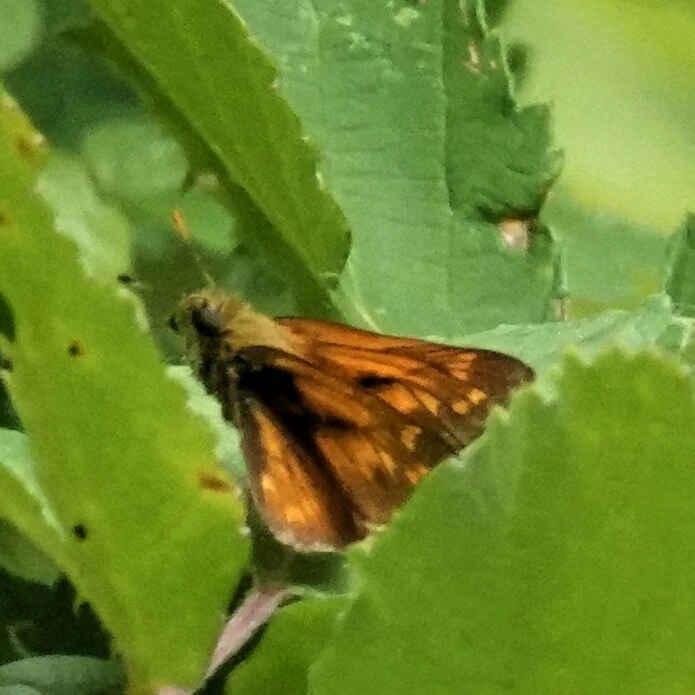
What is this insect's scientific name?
Ochlodes sylvanus (also Ochlodes venata)
